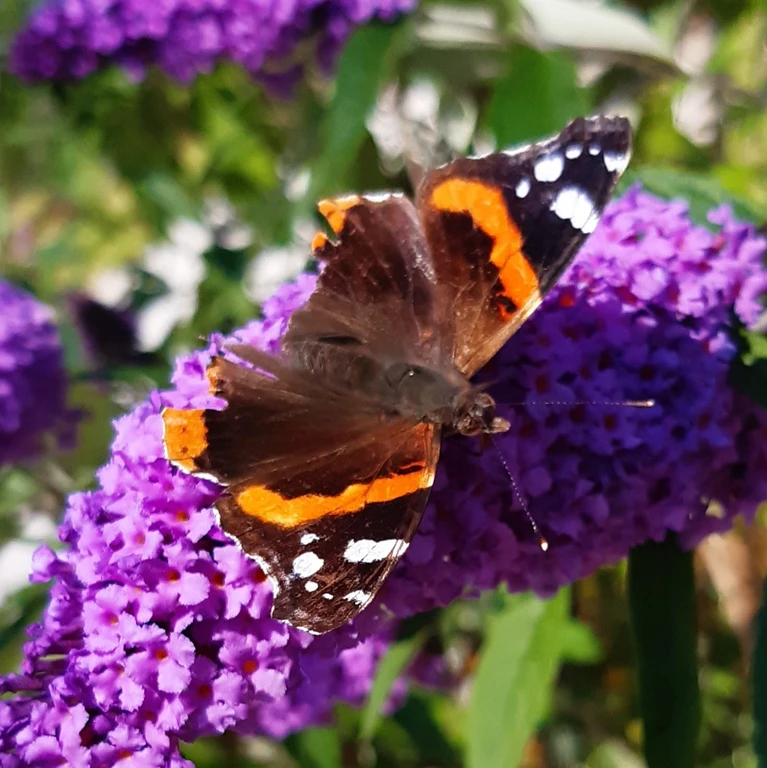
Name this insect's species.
Vanessa atalanta
